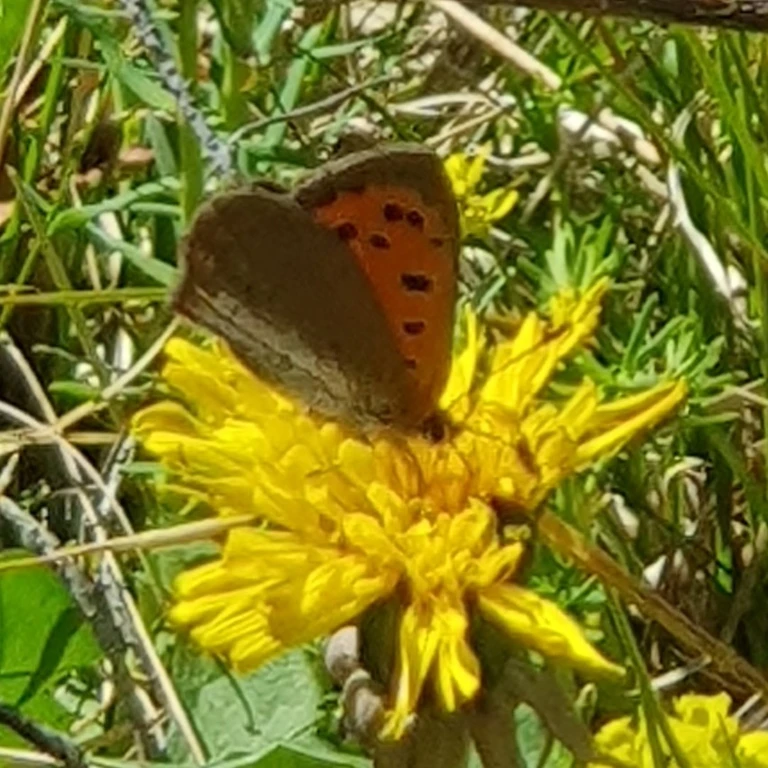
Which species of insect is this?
Lycaena phlaeas
